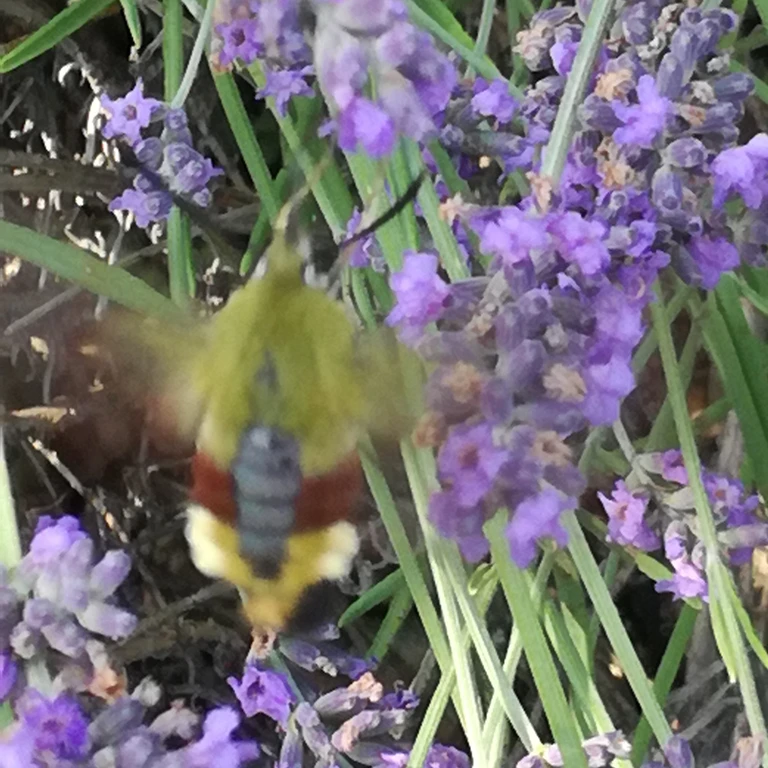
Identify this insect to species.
Hemaris fuciformis
